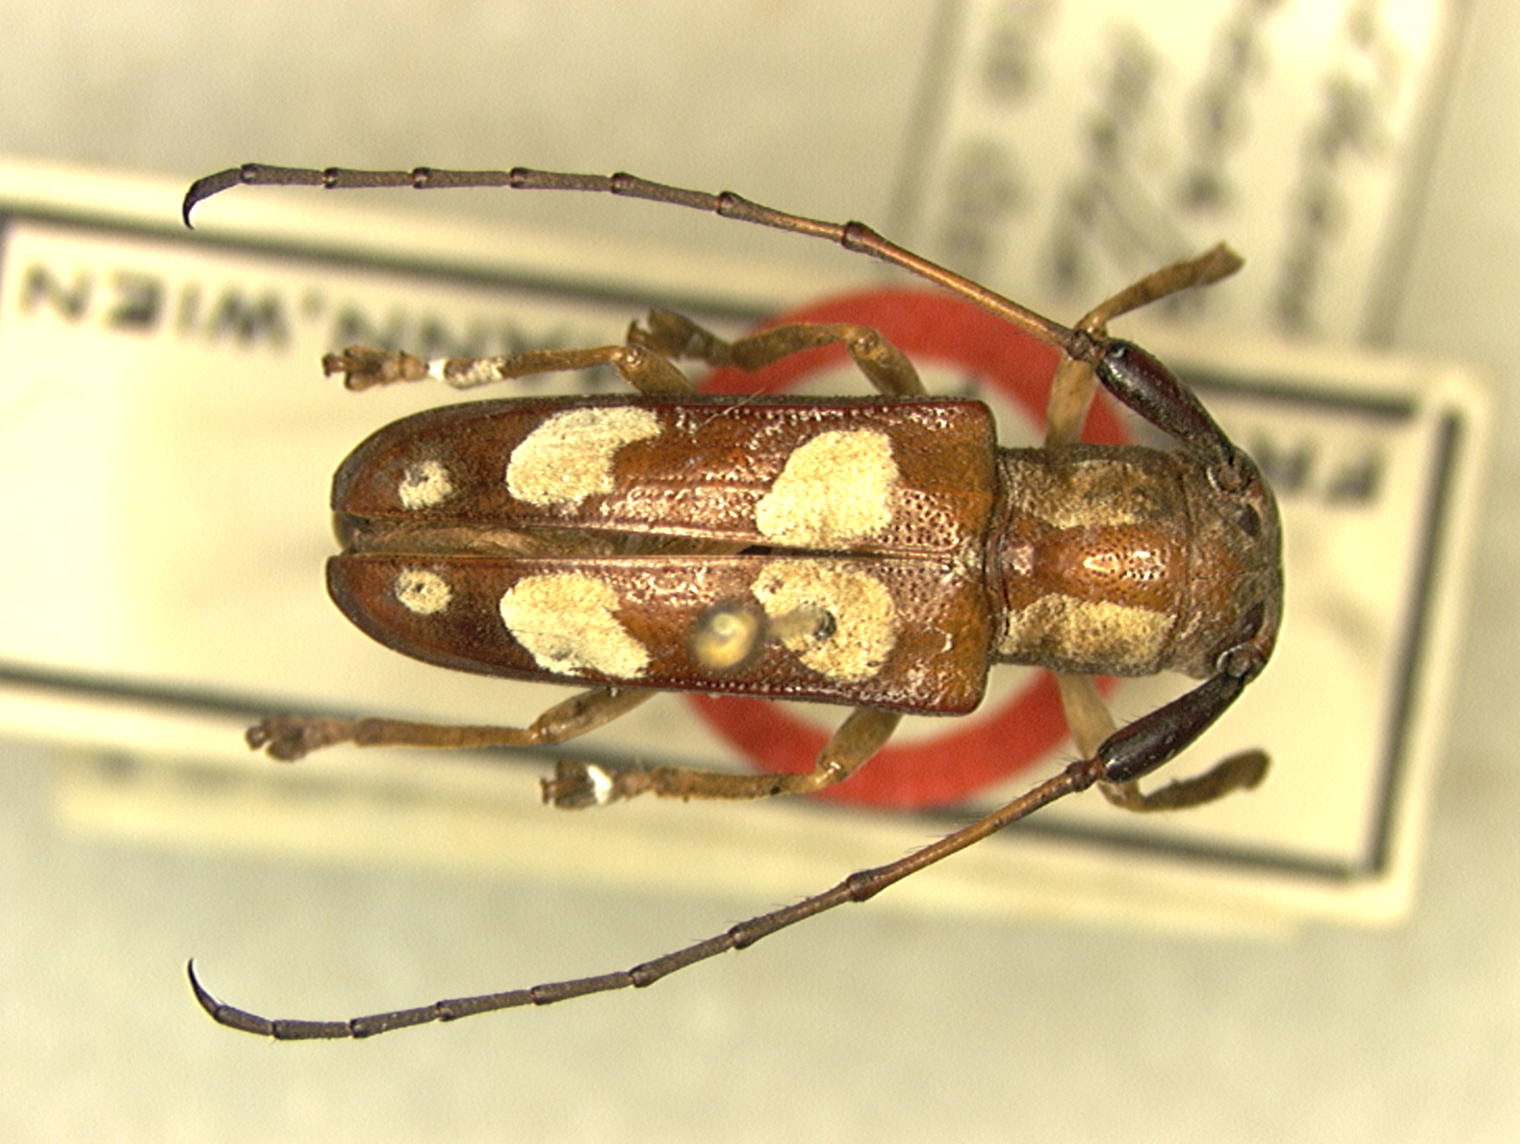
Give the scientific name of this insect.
Woytkowskia scorpiona
